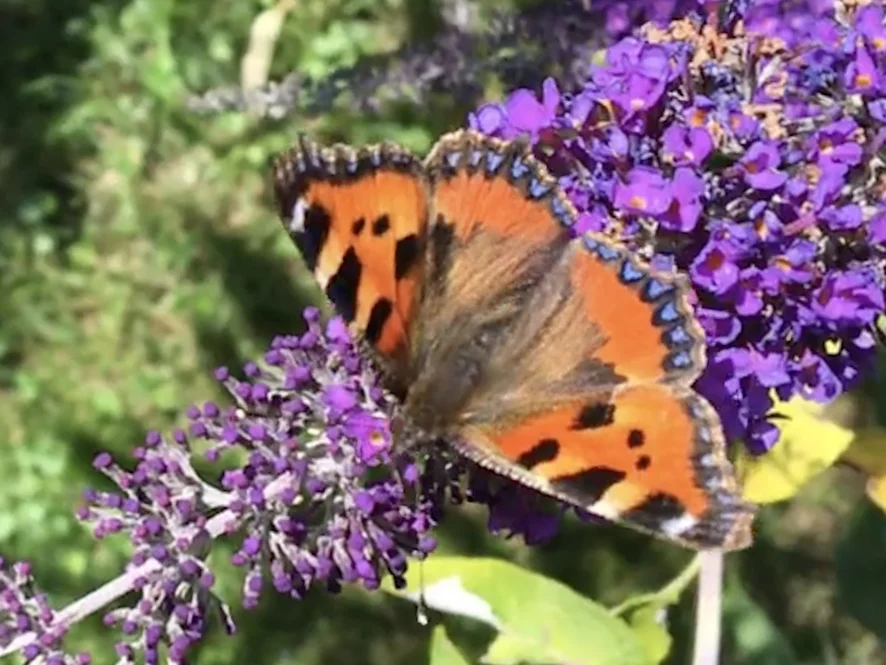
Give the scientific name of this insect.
Aglais urticae
